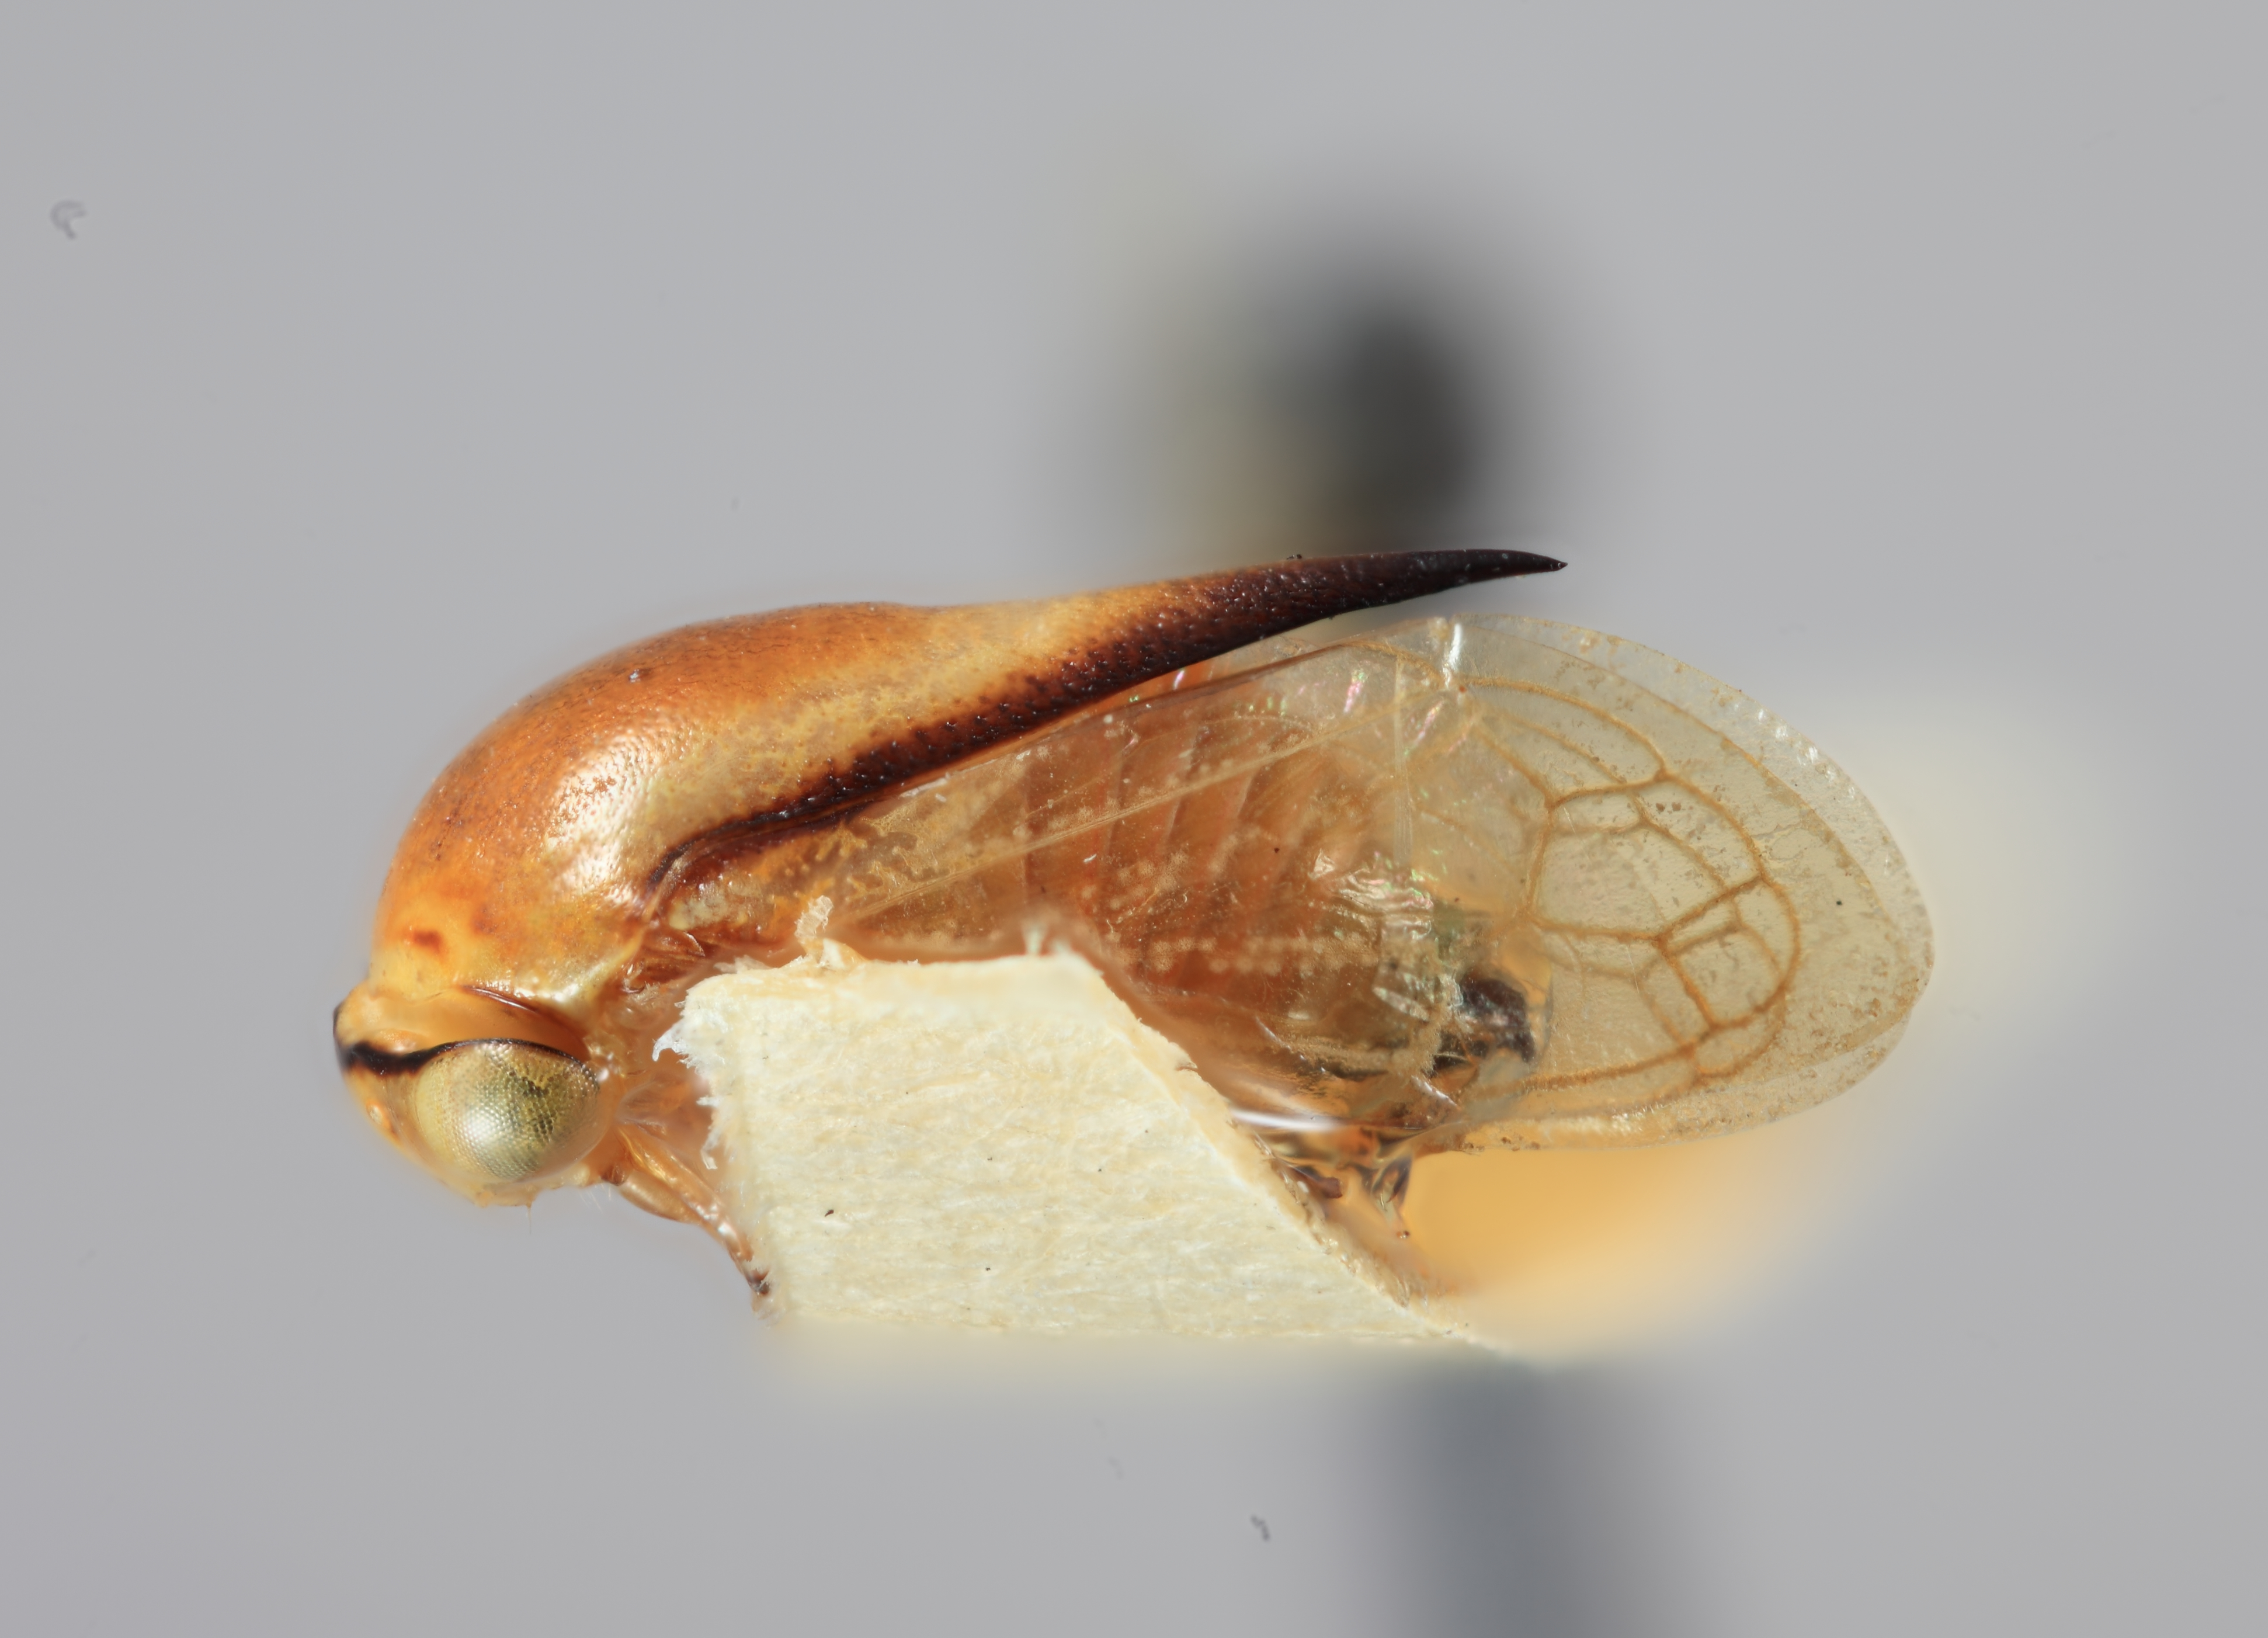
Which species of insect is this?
Micrutalis nigromarginata
